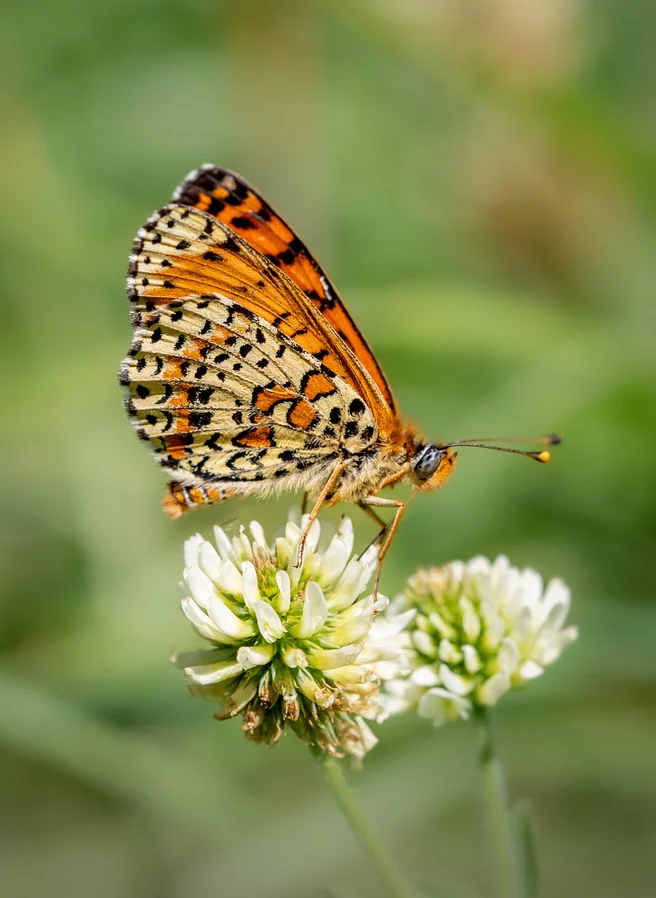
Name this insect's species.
Melitaea didyma
